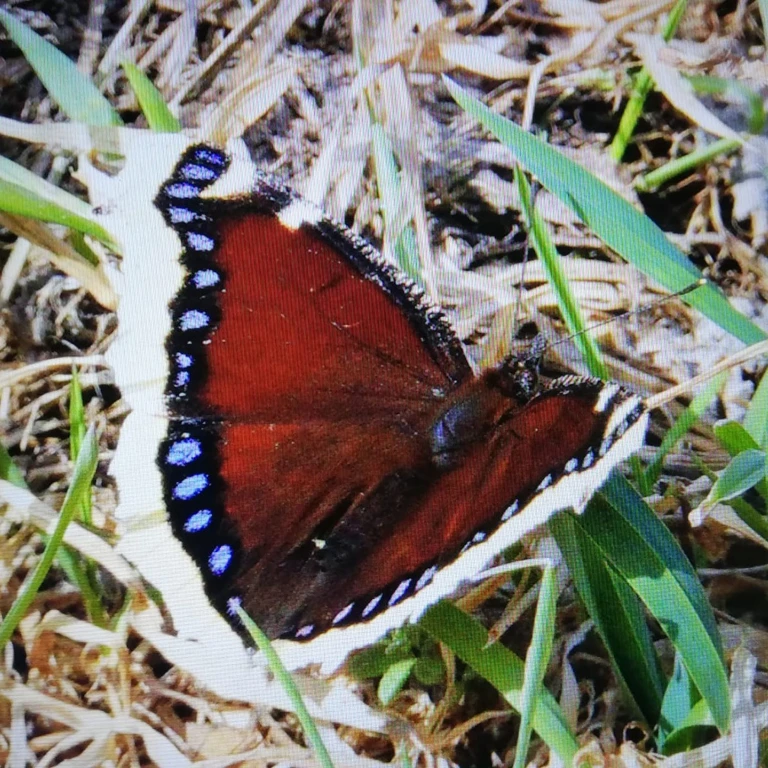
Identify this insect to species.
Nymphalis antiopa
